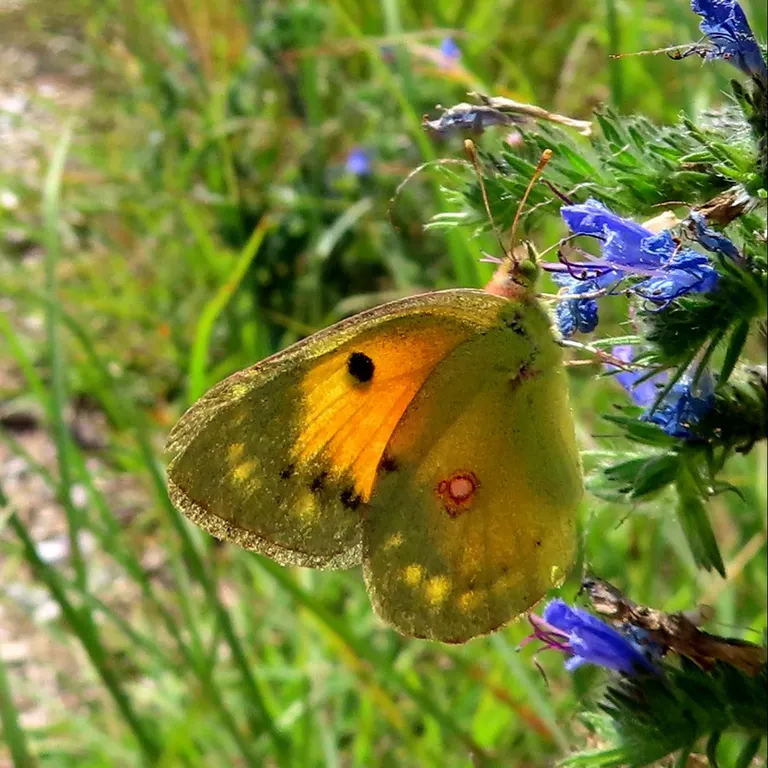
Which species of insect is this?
Colias croceus
